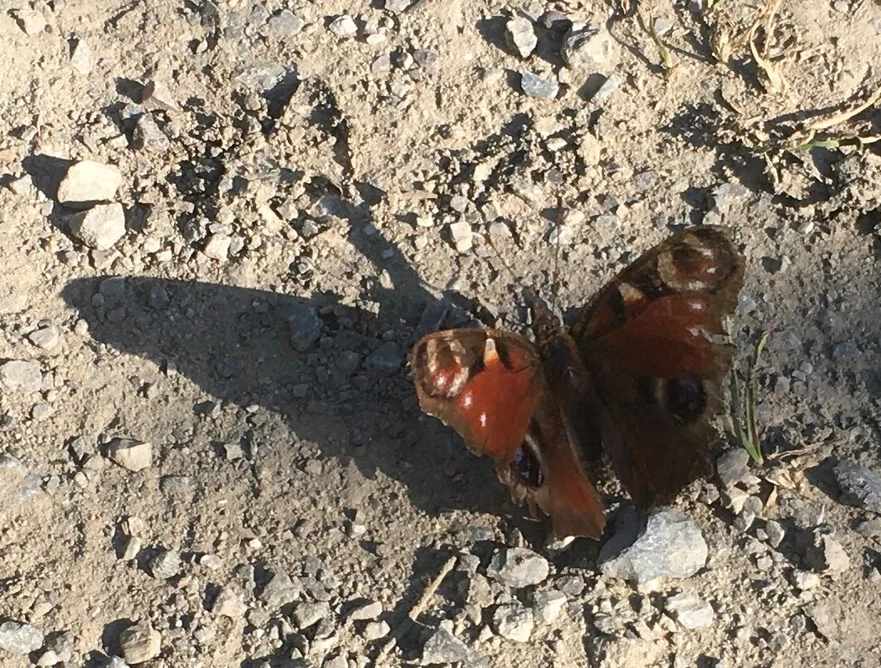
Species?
Aglais io
